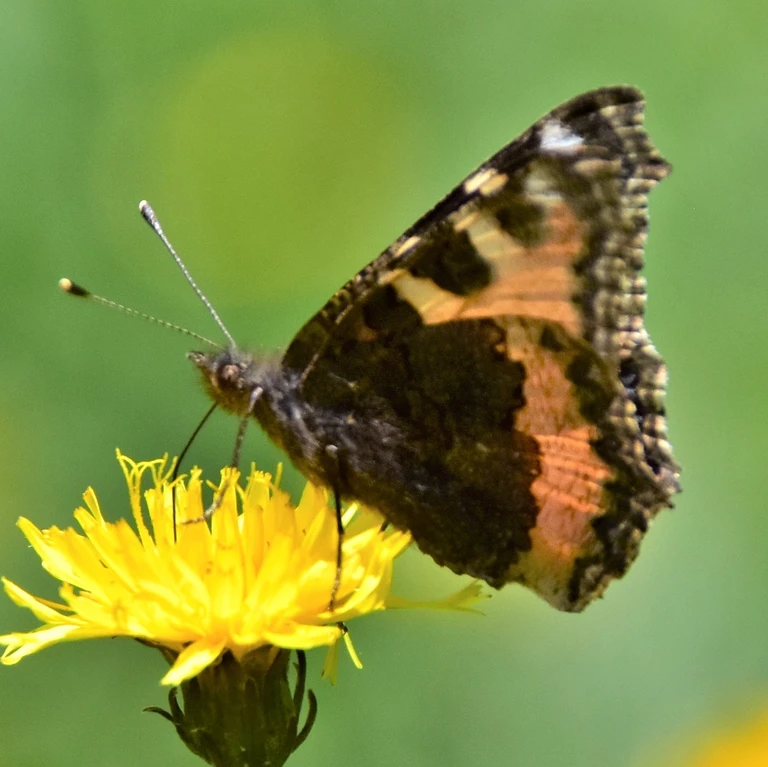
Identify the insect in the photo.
Aglais urticae
